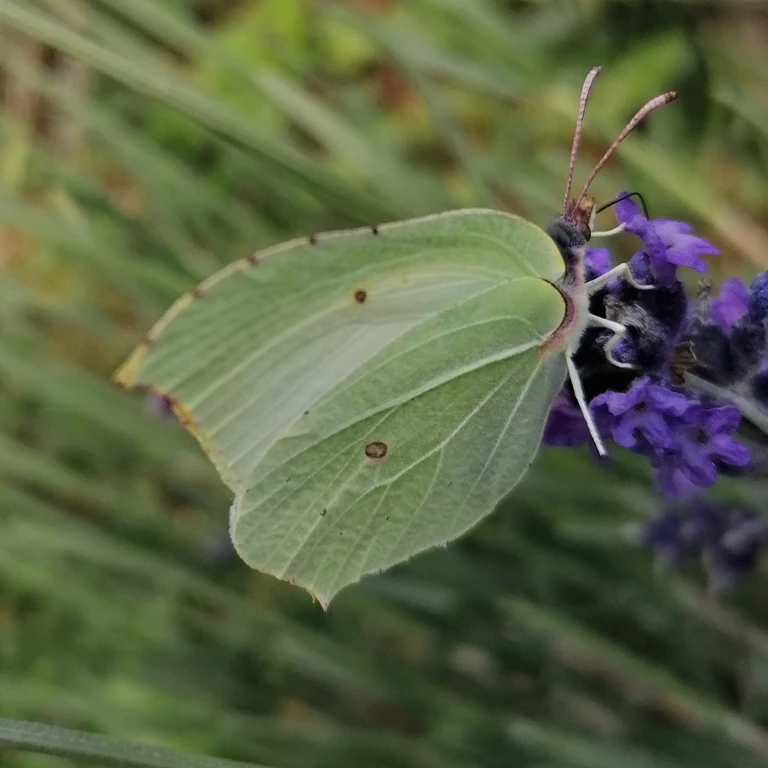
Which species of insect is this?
Gonepteryx rhamni
